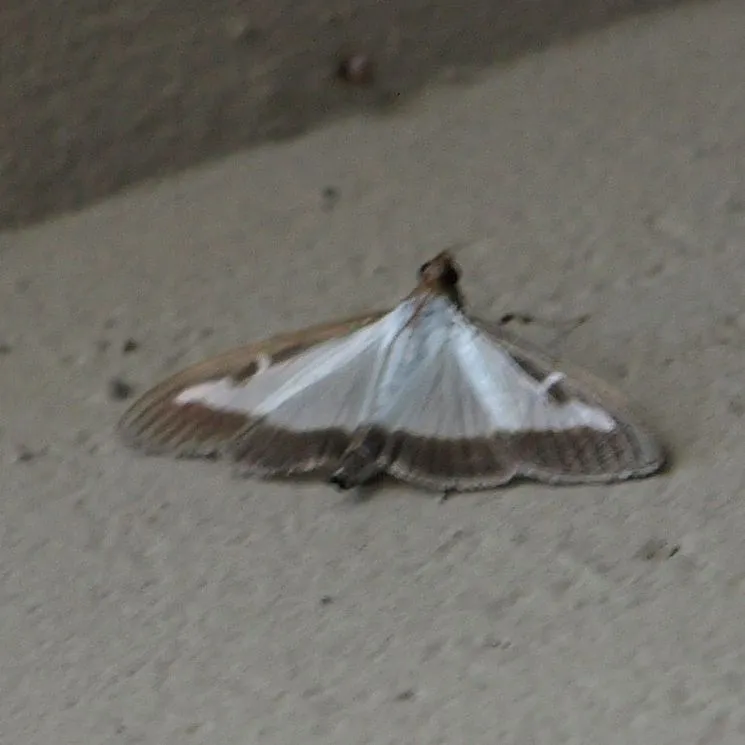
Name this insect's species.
Cydalima perspectalis
